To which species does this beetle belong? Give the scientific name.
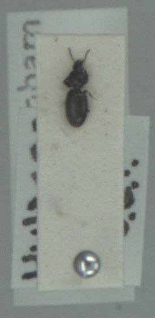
Dyschirius aeneus
